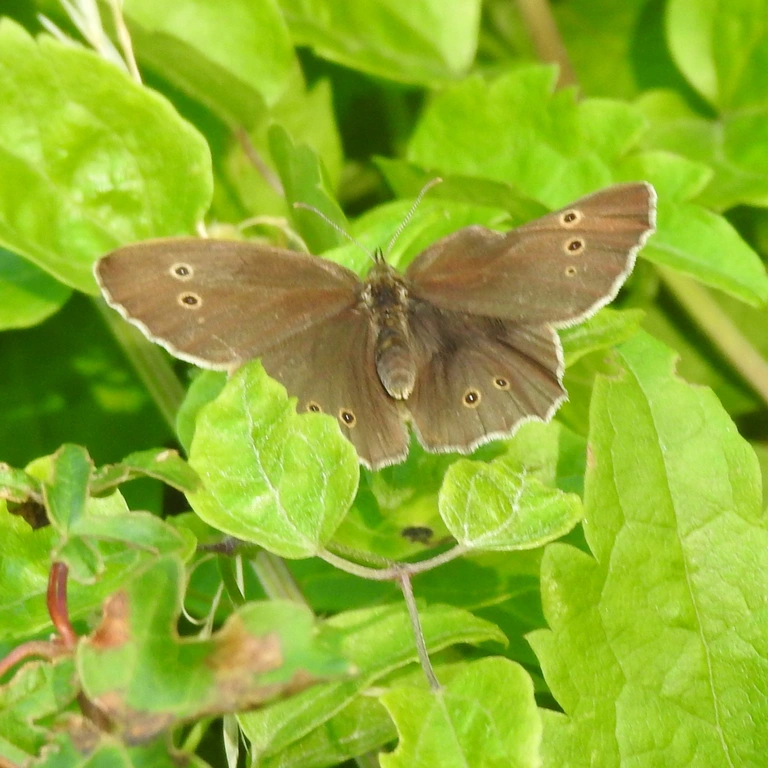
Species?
Aphantopus hyperantus
